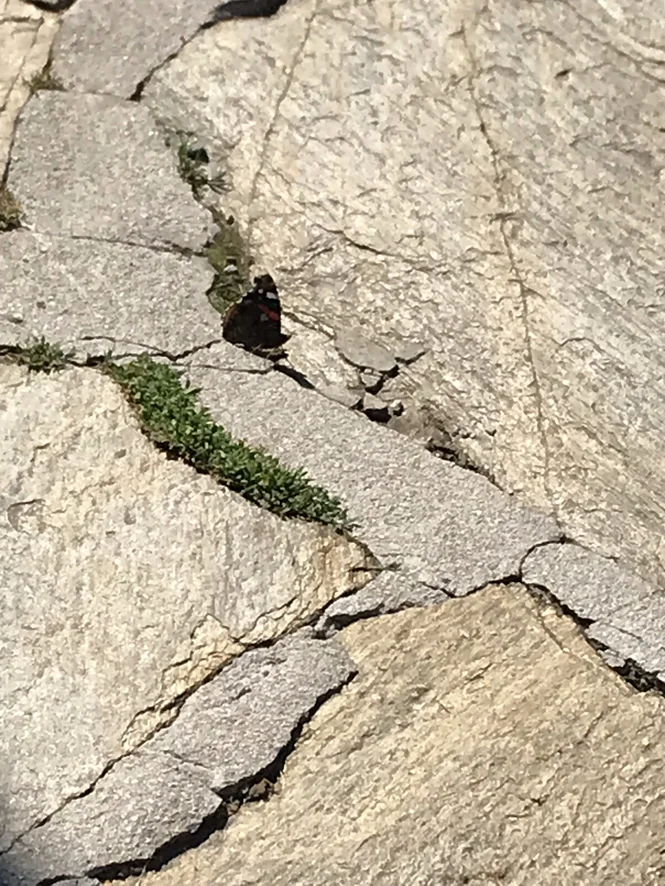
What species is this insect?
Vanessa atalanta
